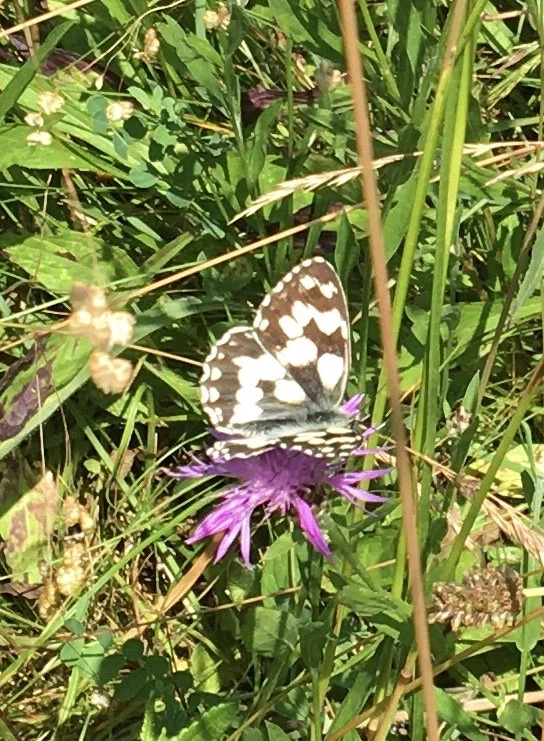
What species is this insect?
Melanargia galathea
